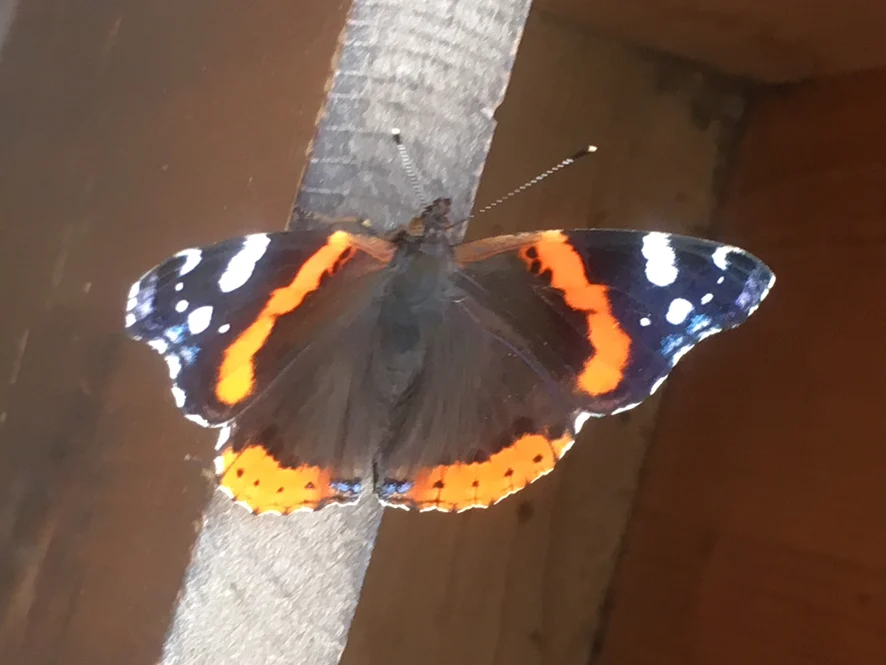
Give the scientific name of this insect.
Vanessa atalanta
